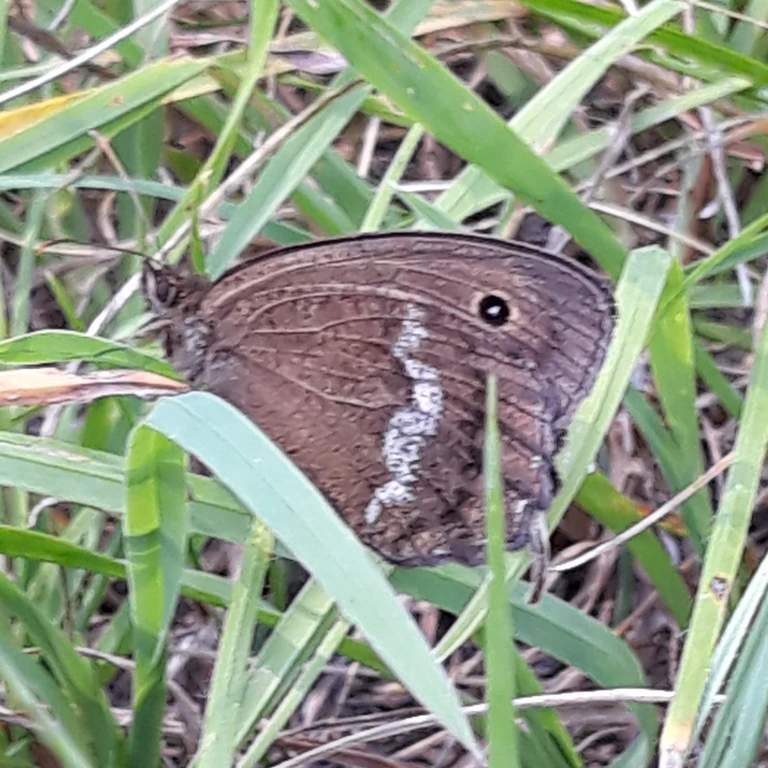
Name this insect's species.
Minois dryas
